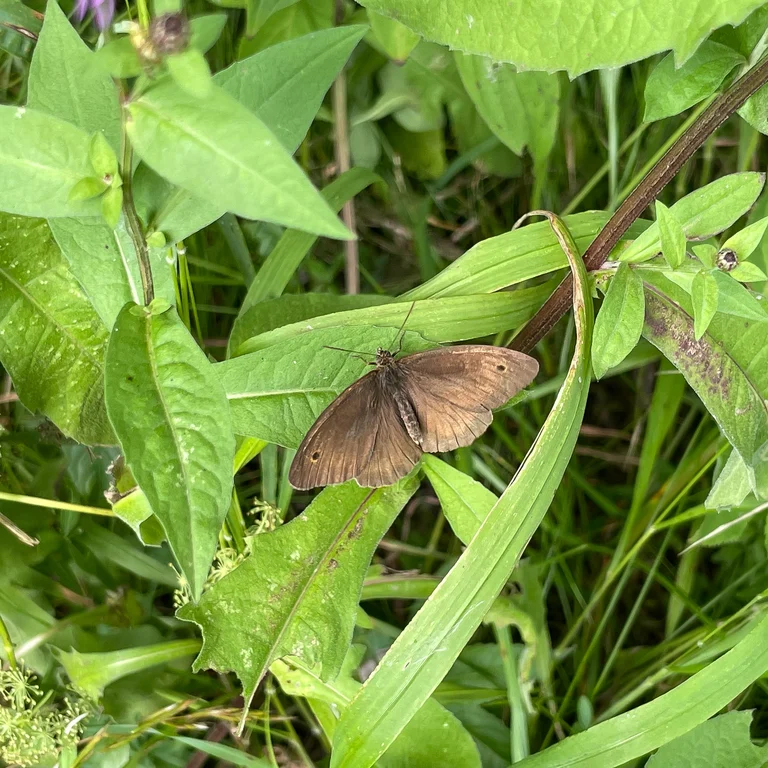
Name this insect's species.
Maniola jurtina
